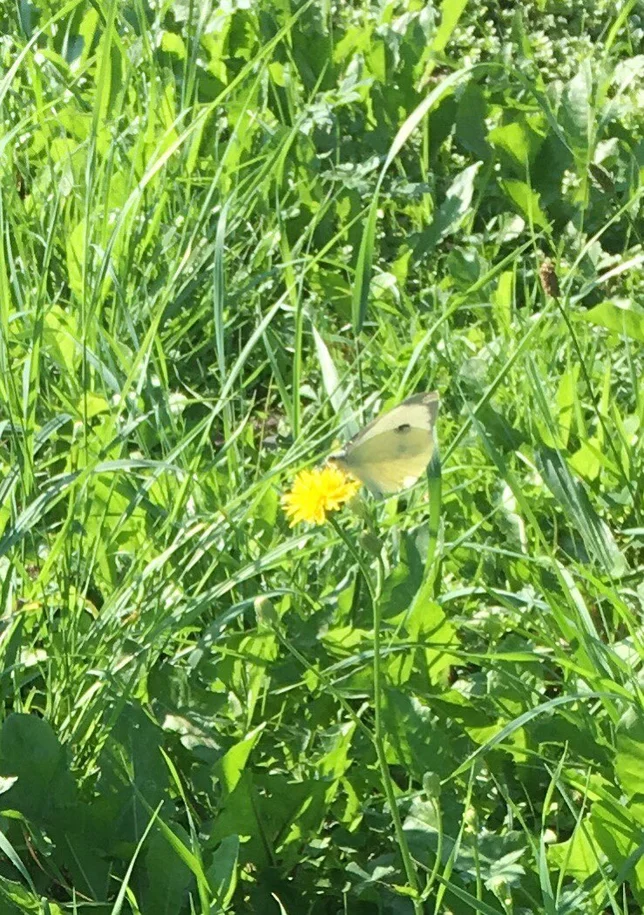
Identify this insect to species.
Pieris brassicae
